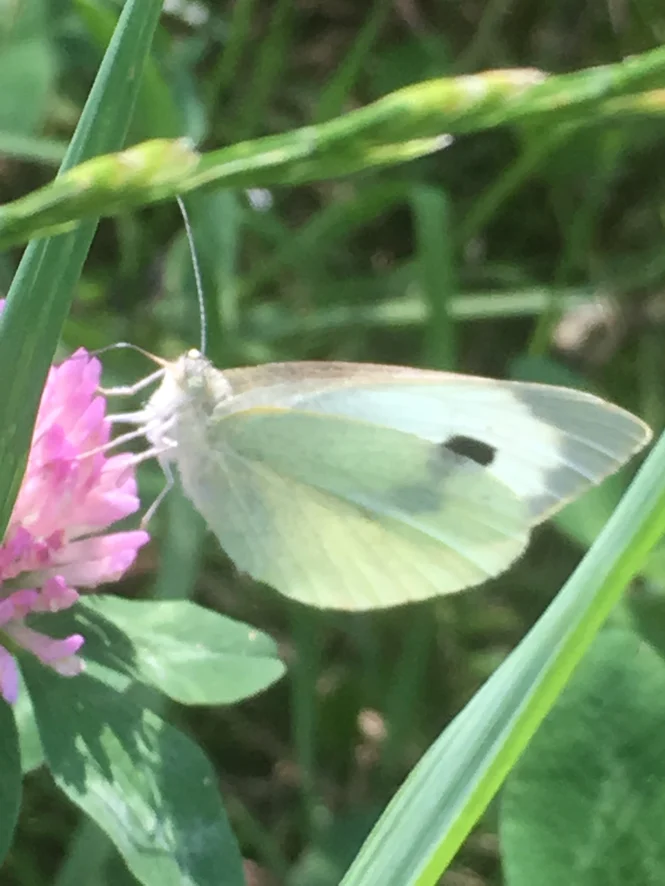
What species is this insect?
Pieris brassicae
